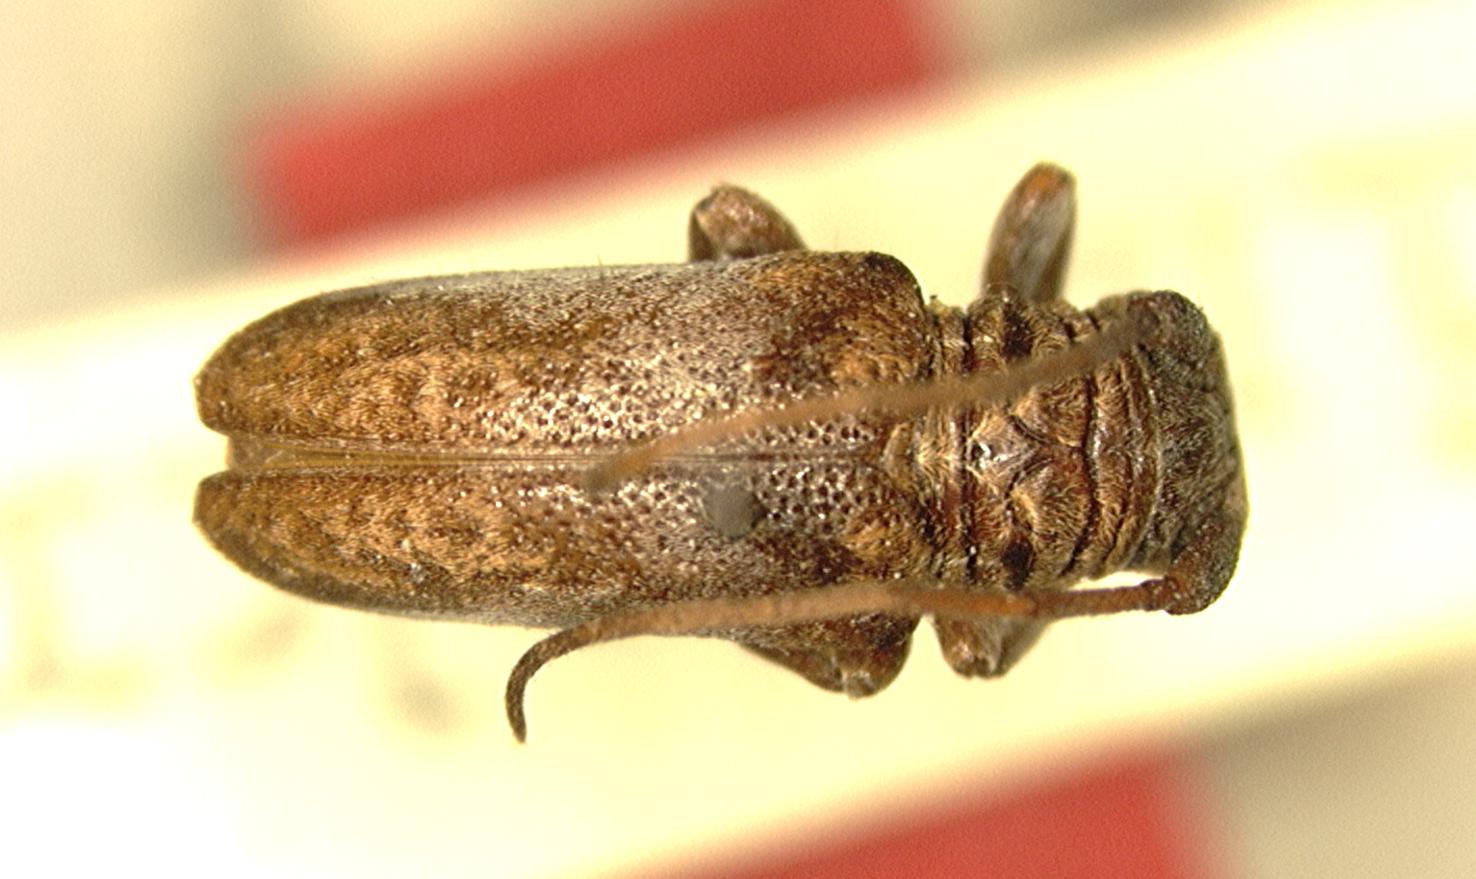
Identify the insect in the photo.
Tetraulax albolateralis
